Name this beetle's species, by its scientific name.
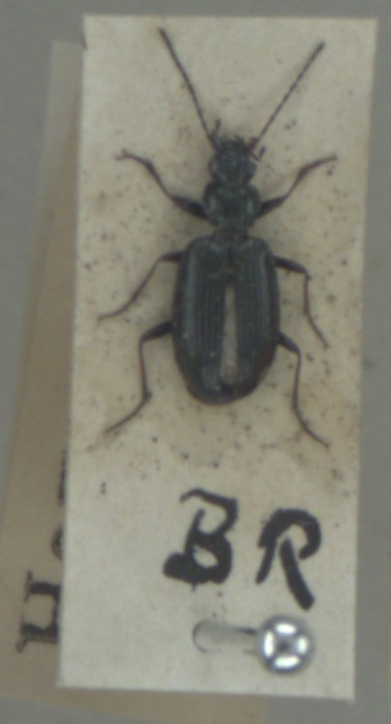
Bembidion atrocaeruleum
